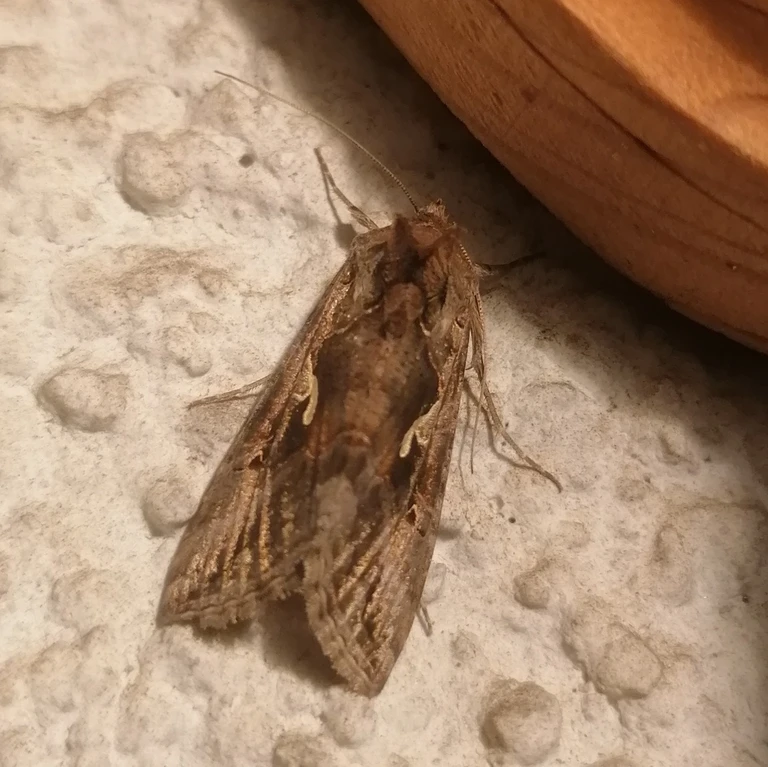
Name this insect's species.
Autographa gamma
